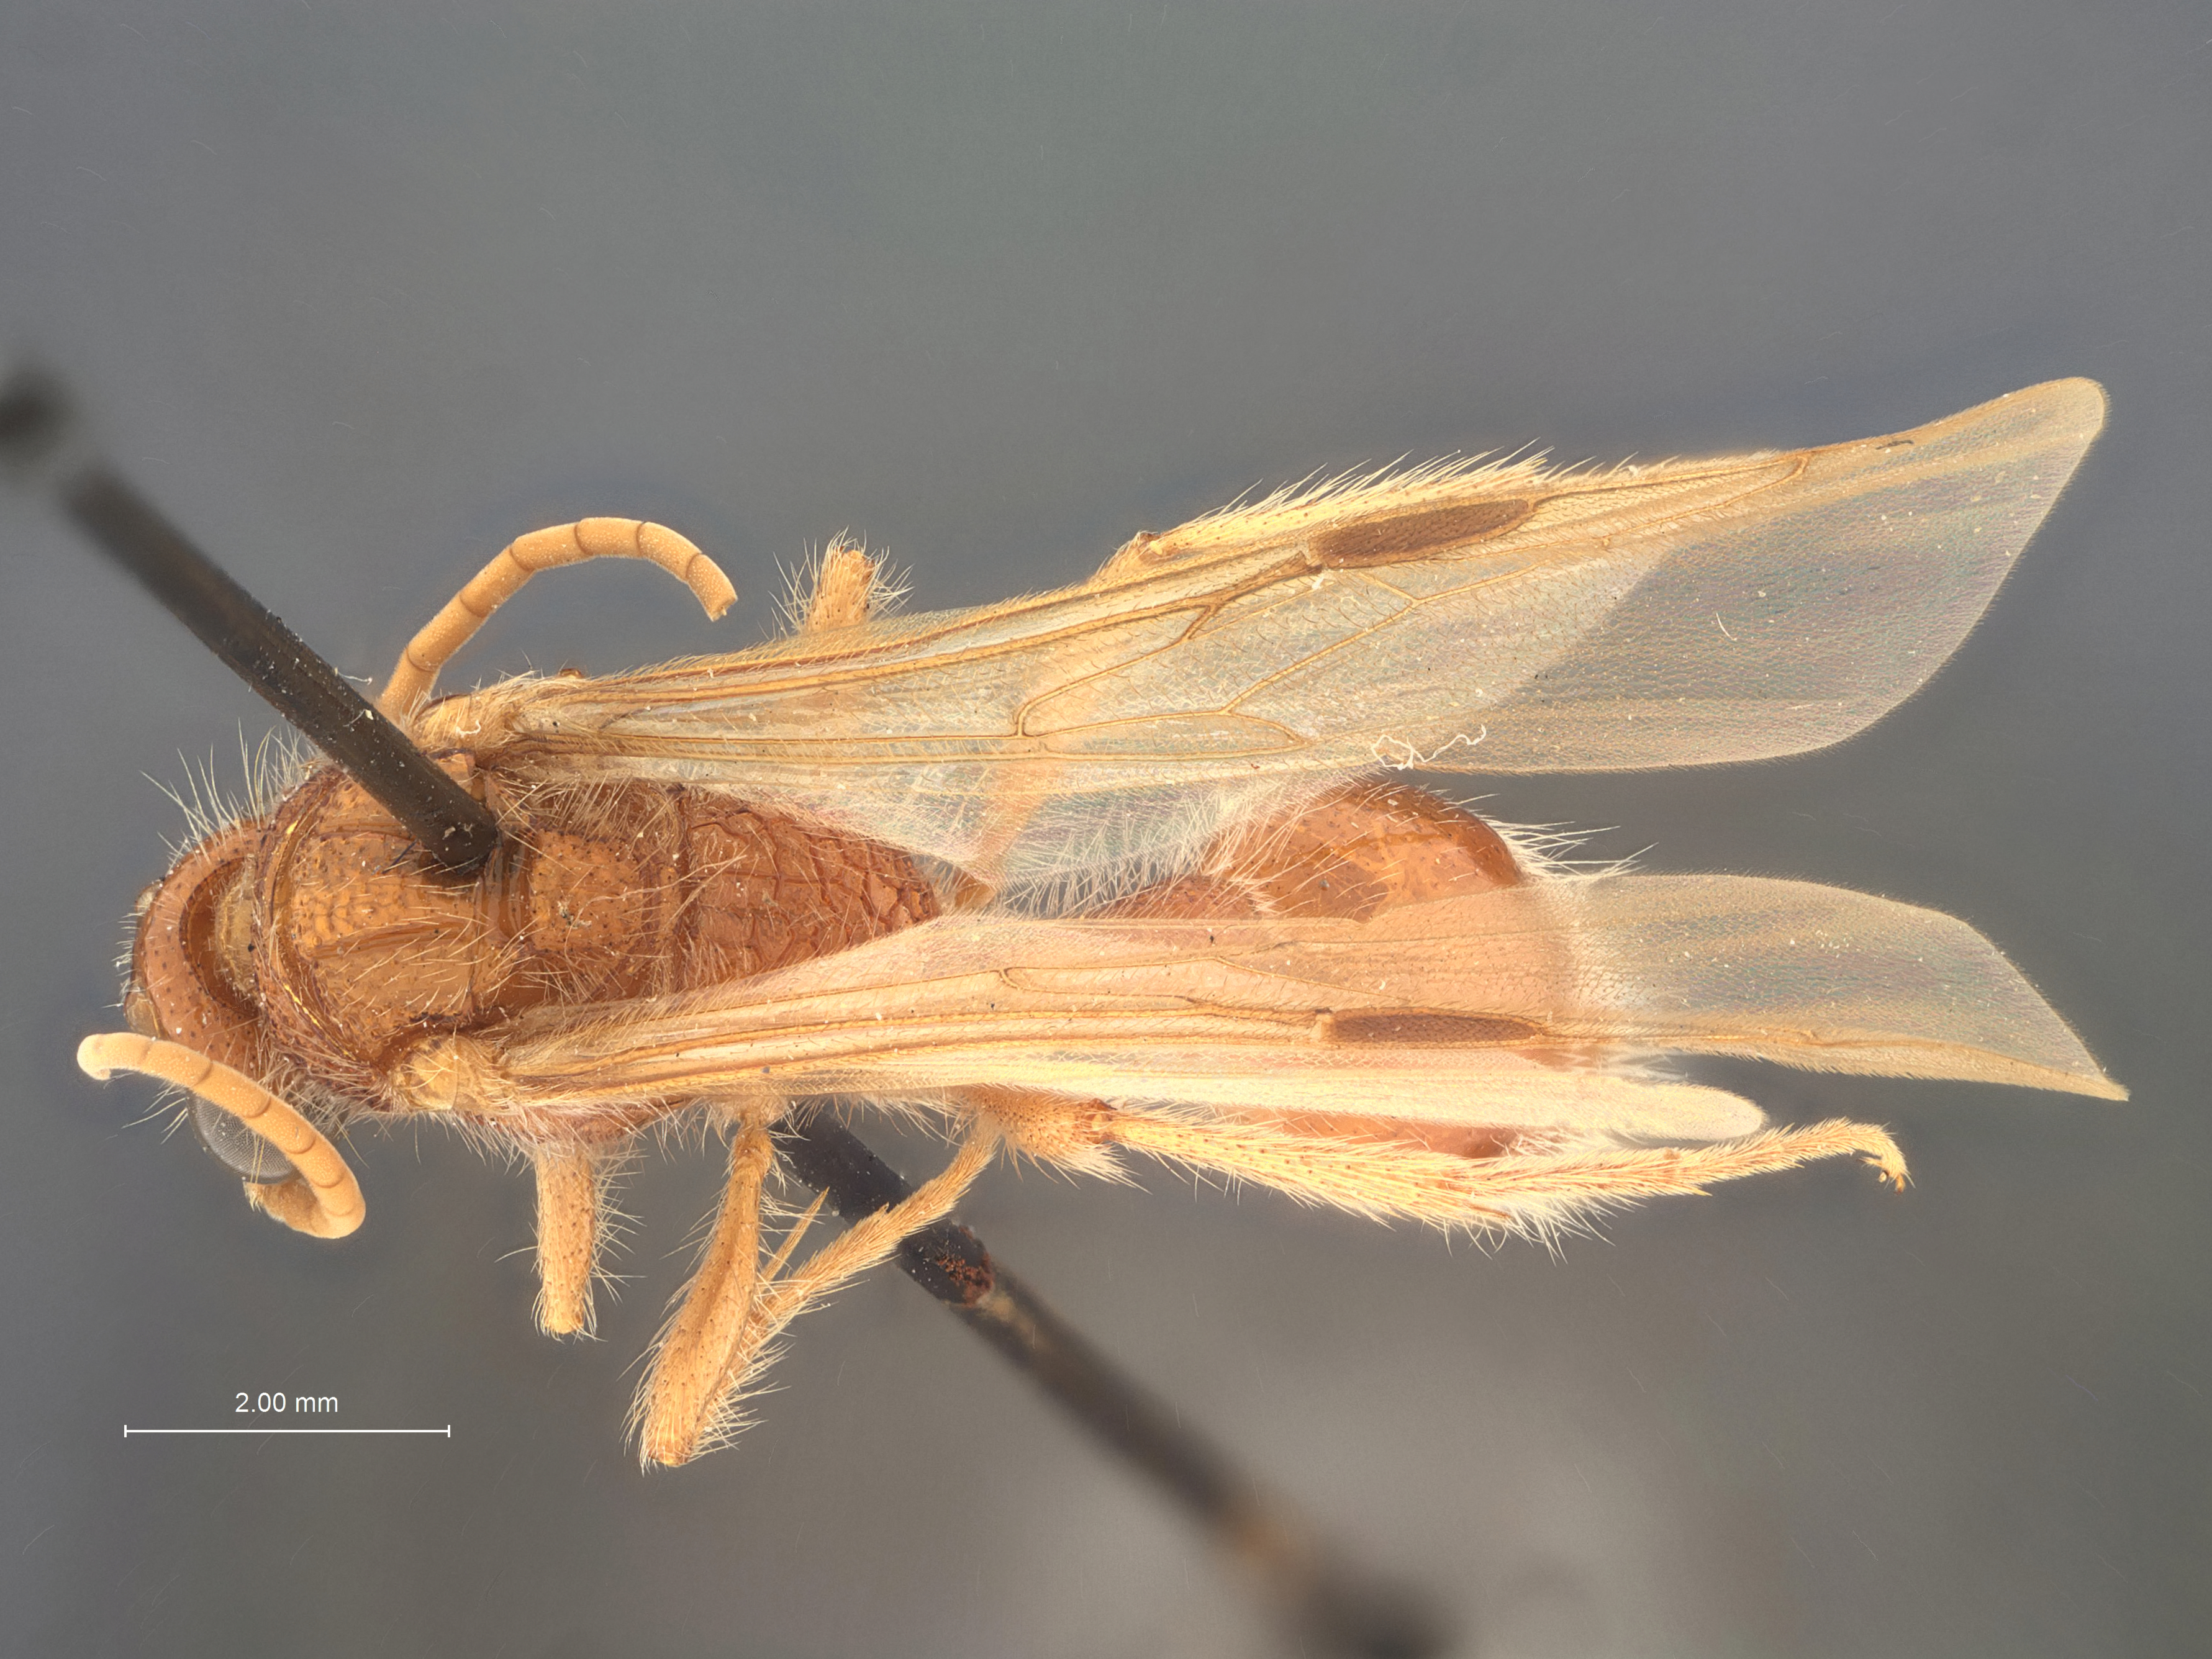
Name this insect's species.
Sphaeropthalma carinata
